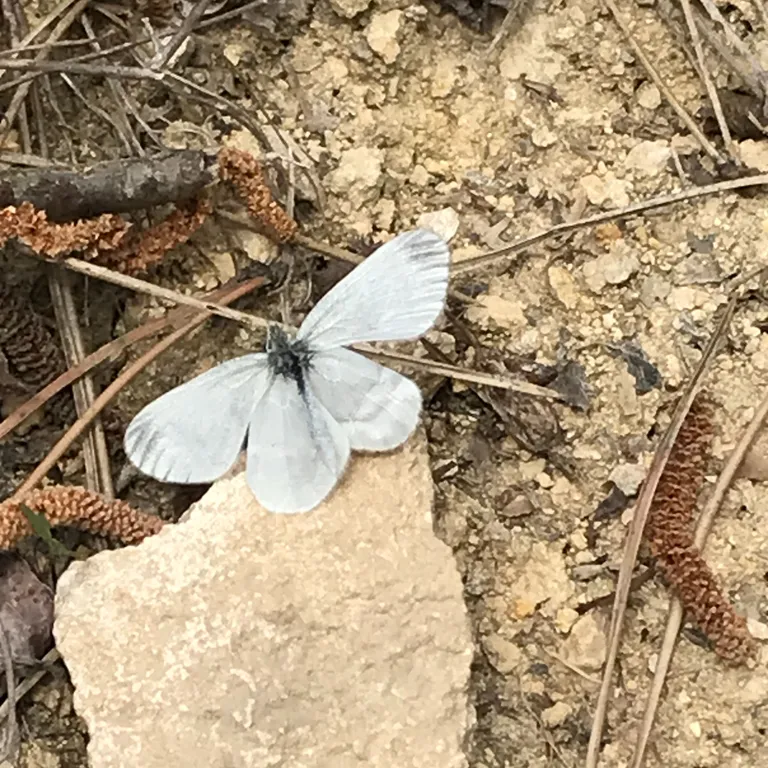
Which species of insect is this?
Leptidea sinapis/juvernica
